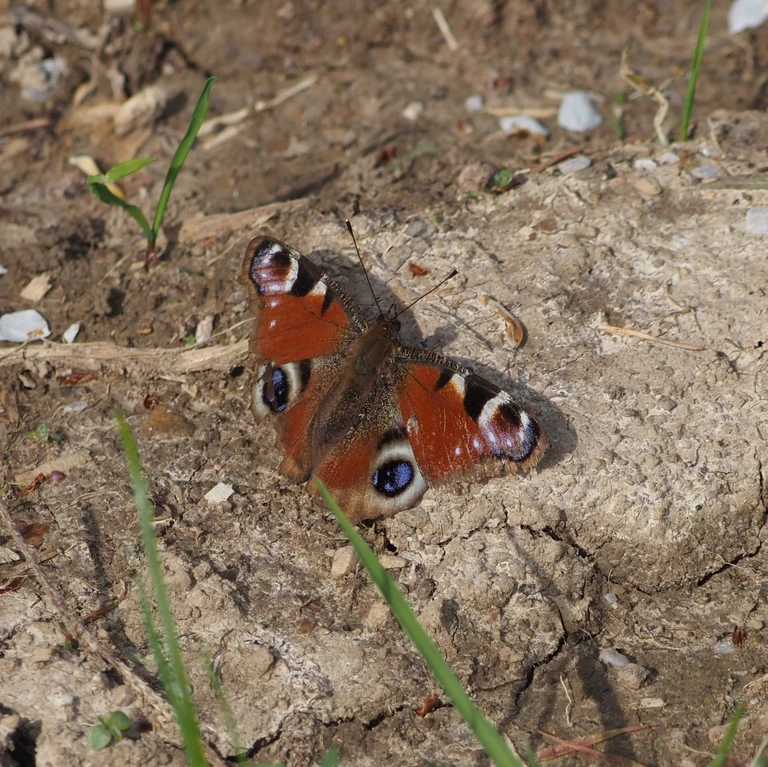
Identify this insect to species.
Aglais io
